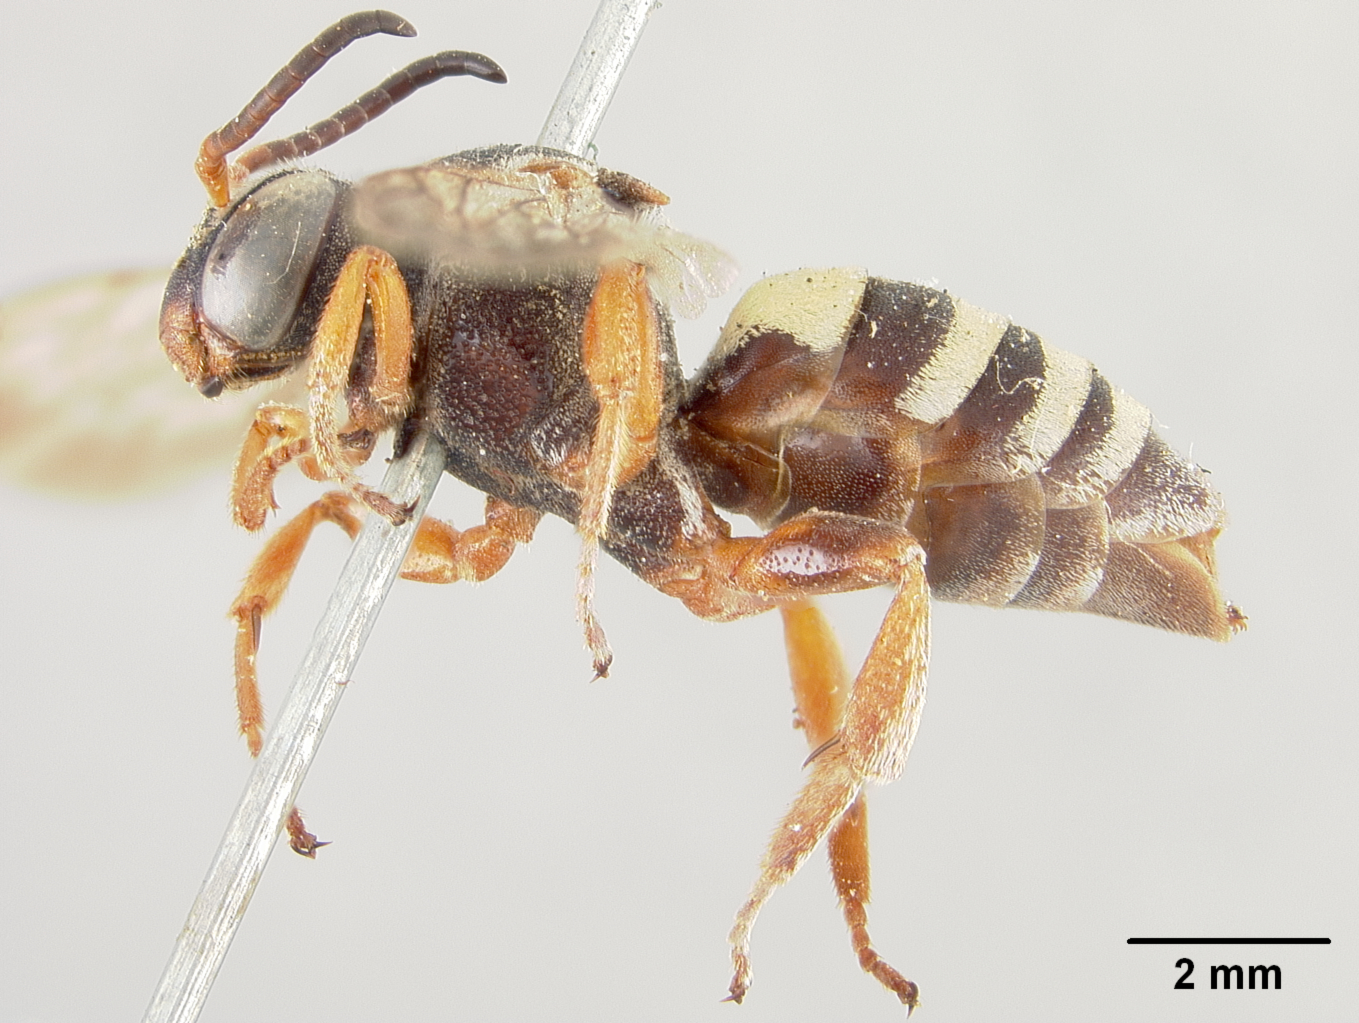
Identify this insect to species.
Triepeolus mesillae
